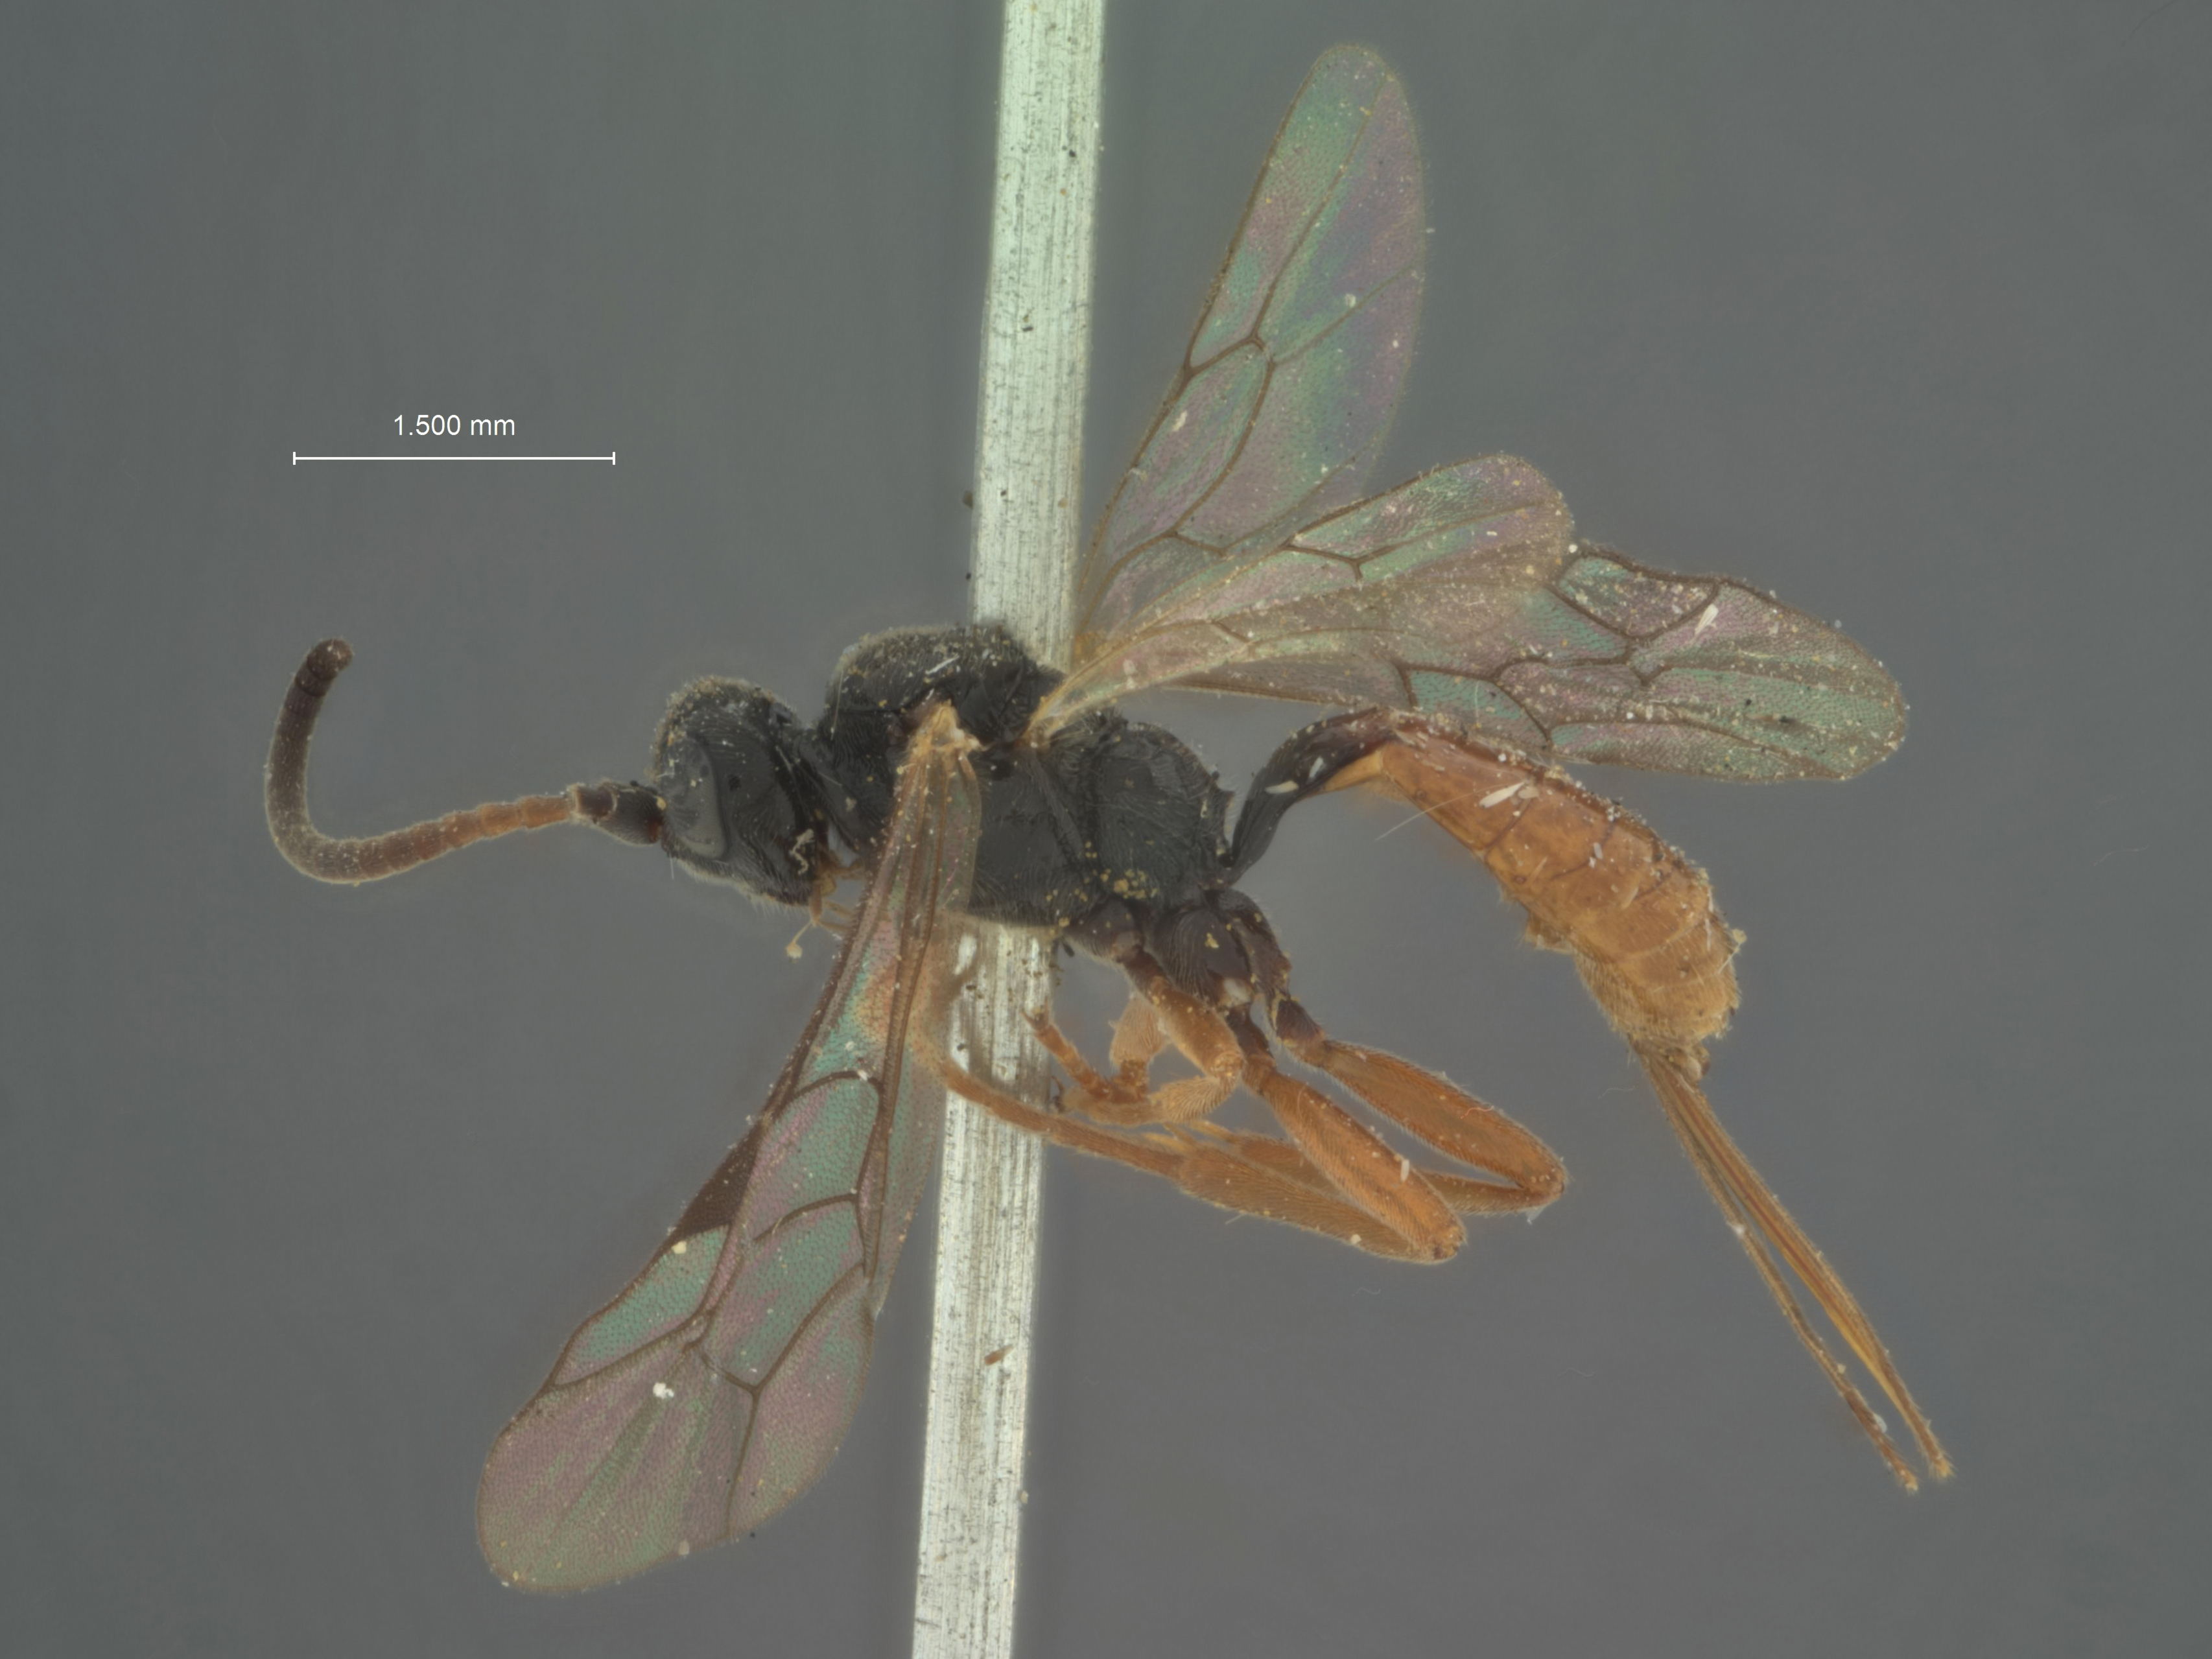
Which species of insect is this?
Bathymetis bicolor
